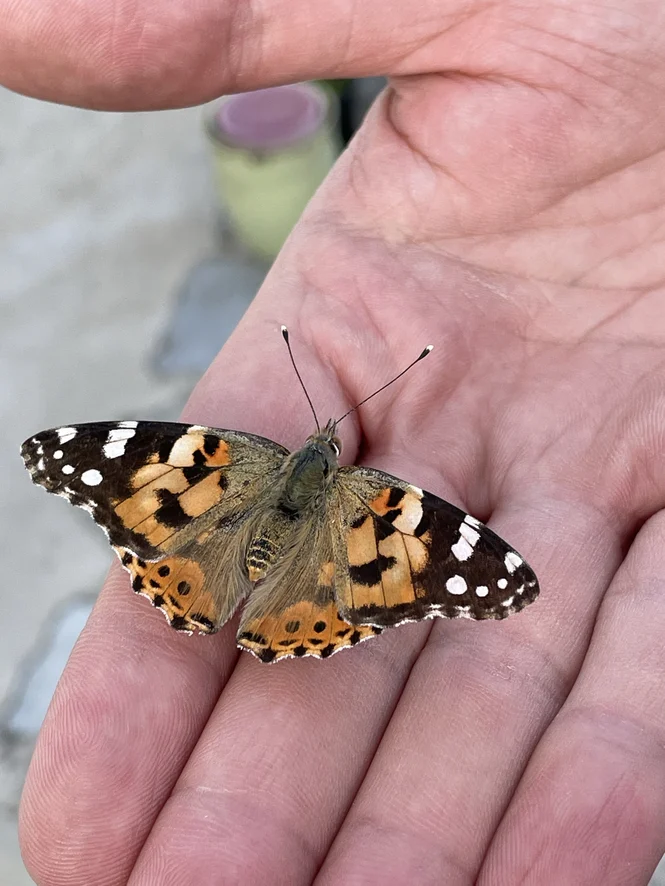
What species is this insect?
Vanessa cardui
